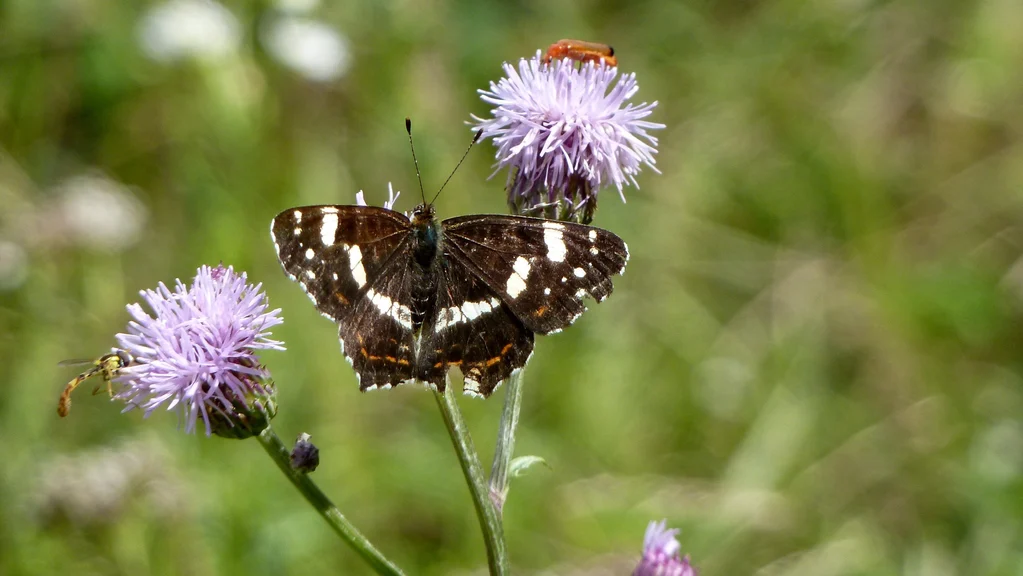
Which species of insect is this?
Araschnia levana
